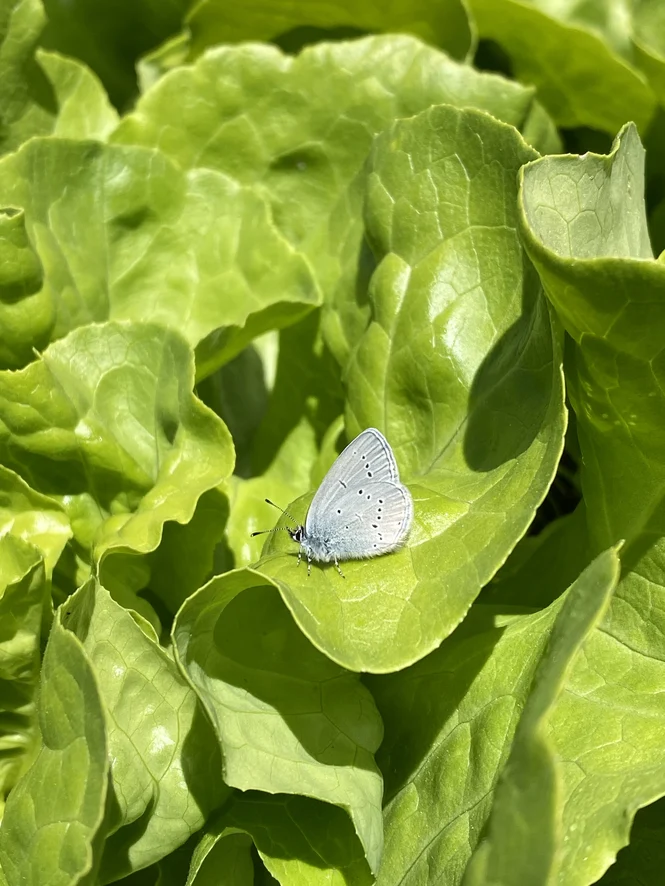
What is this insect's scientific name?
Cupido minimus
